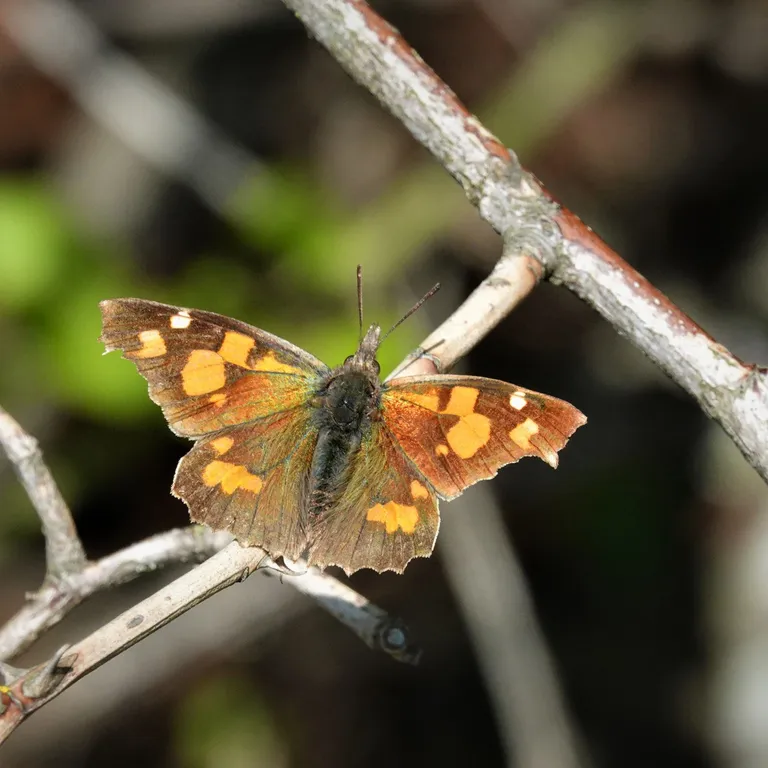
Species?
Libythea celtis
